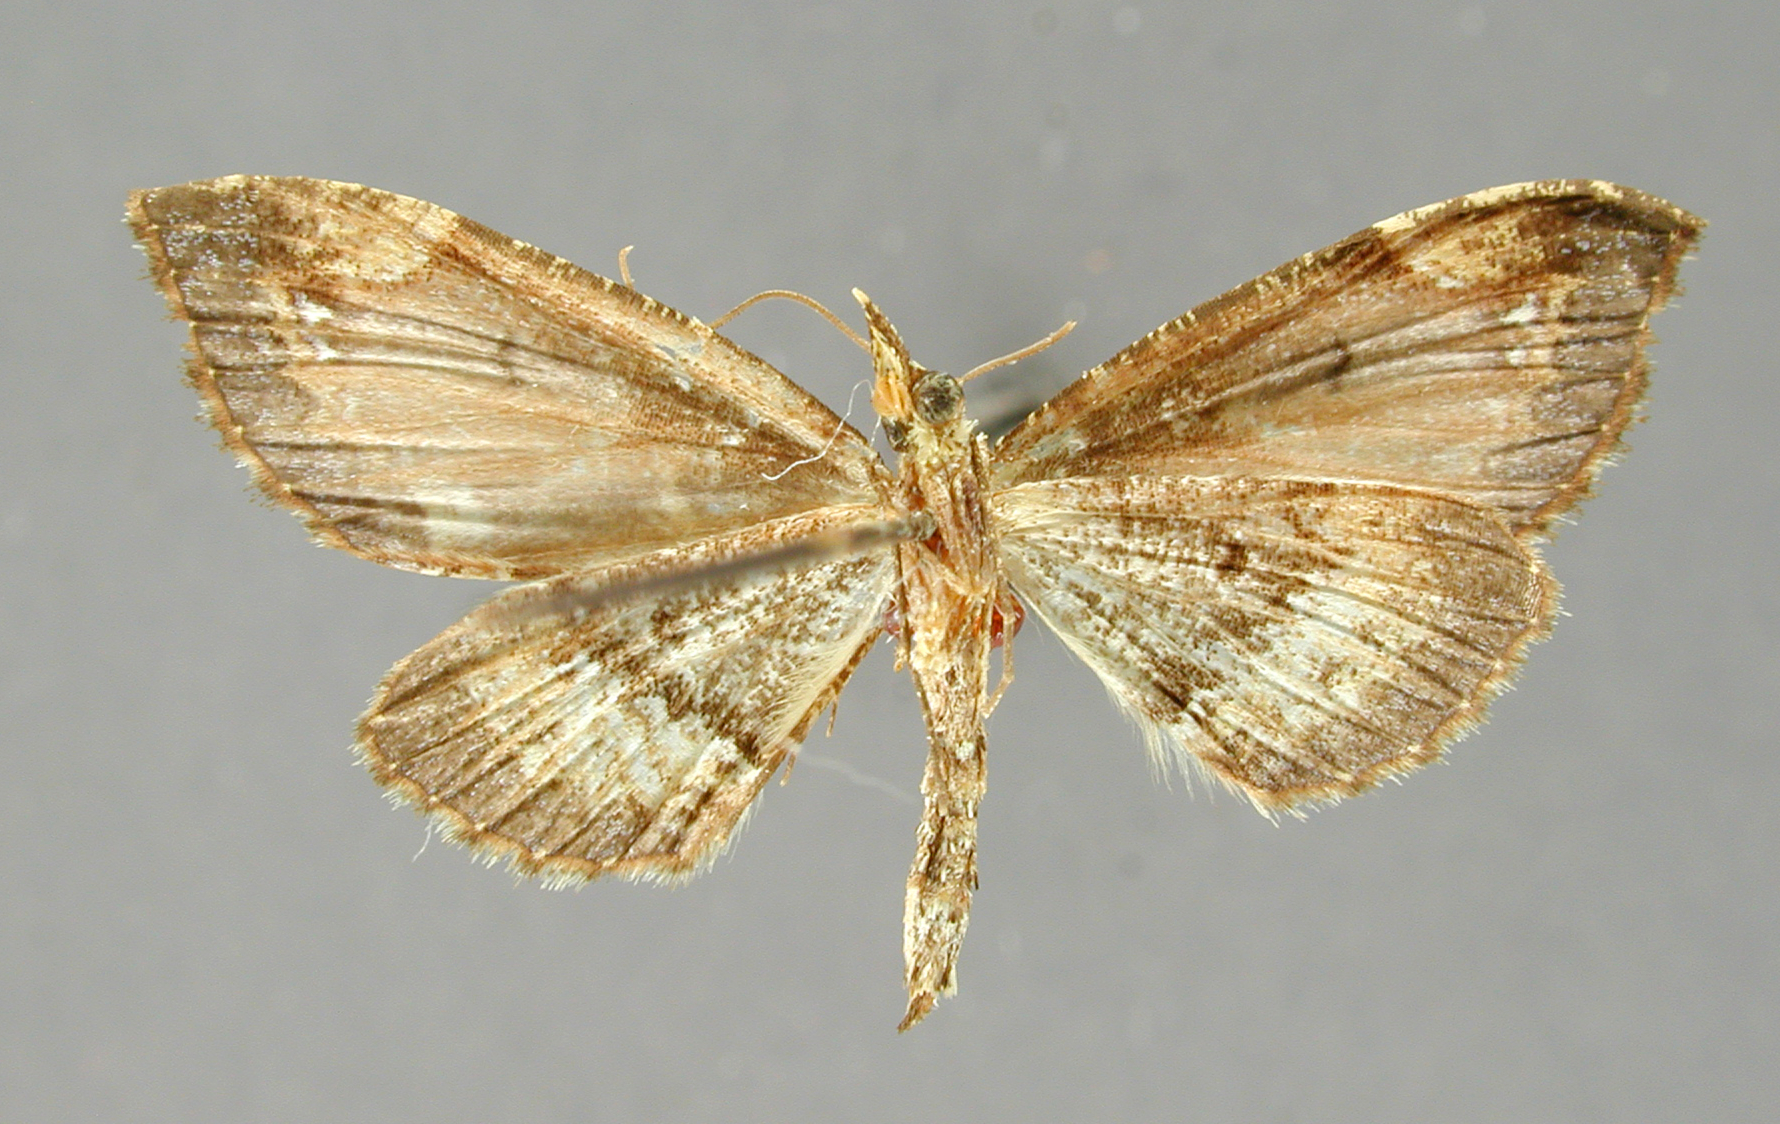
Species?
Psaliodes limbata
